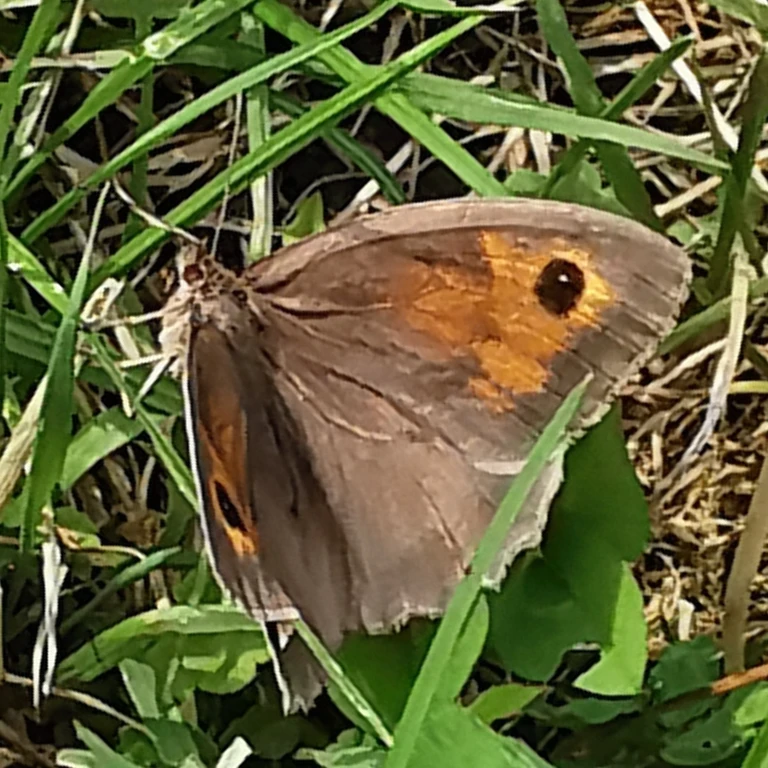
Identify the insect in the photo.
Maniola jurtina
